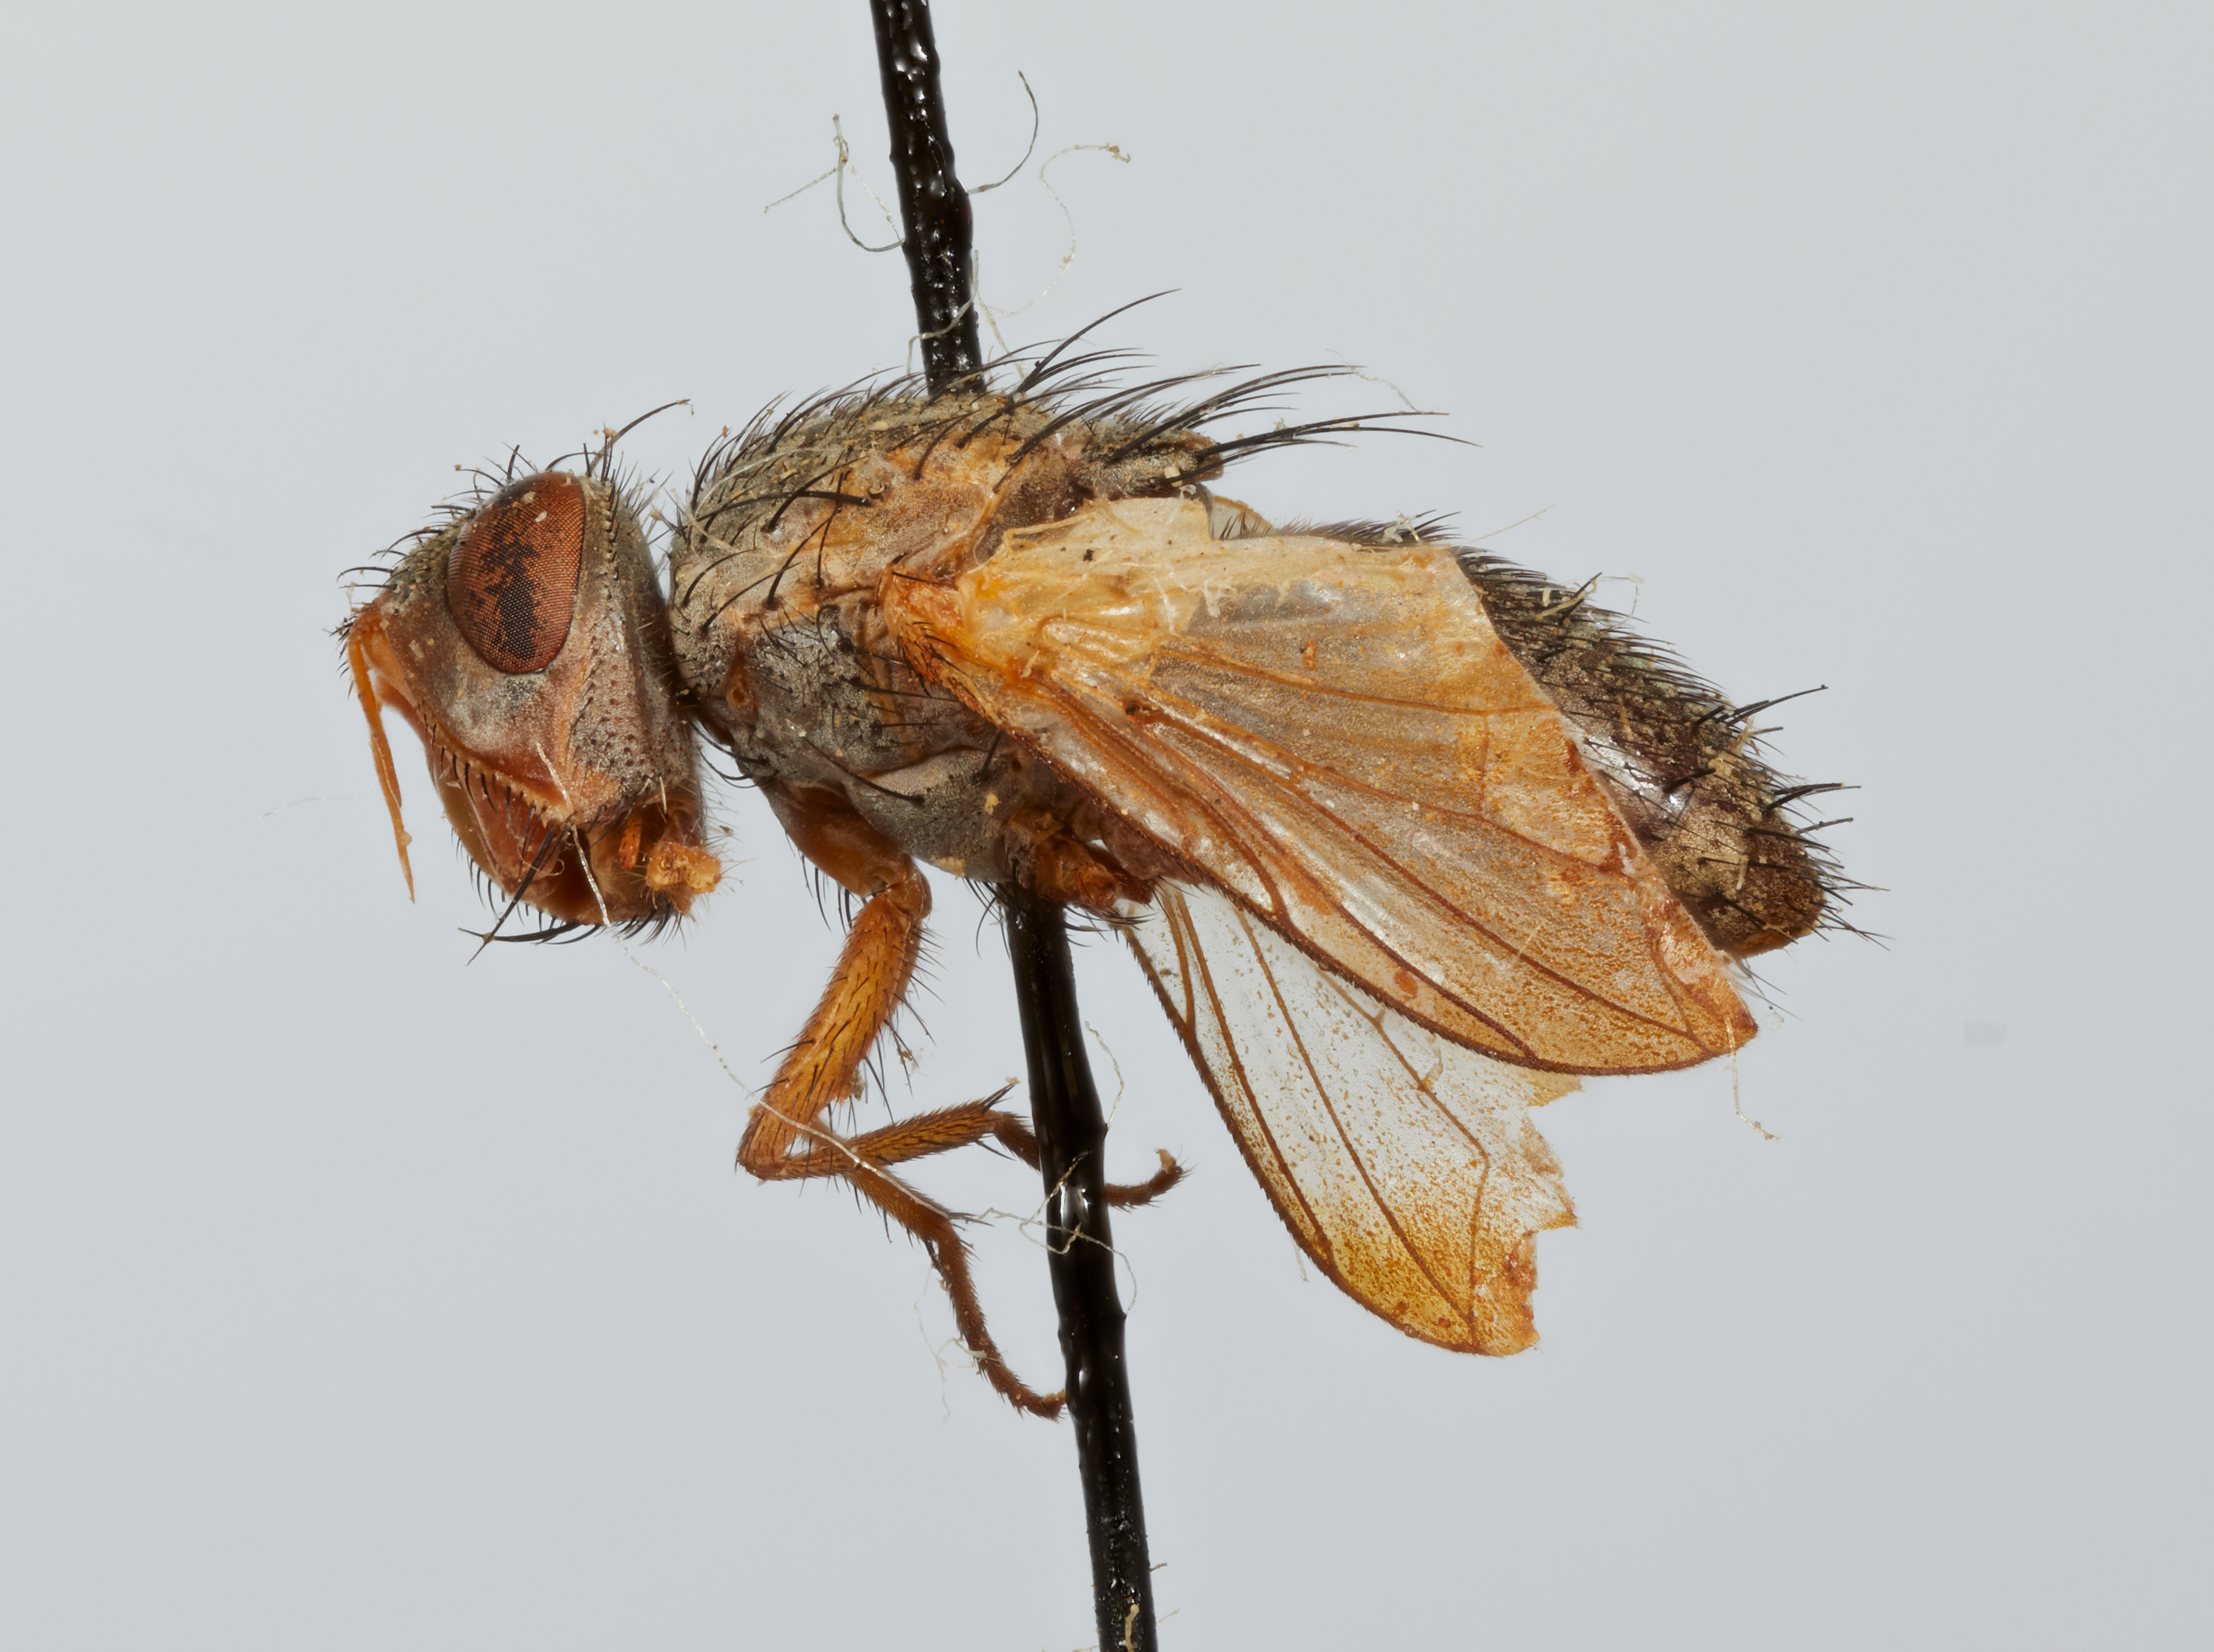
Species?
Phasmophaga meridionalis
